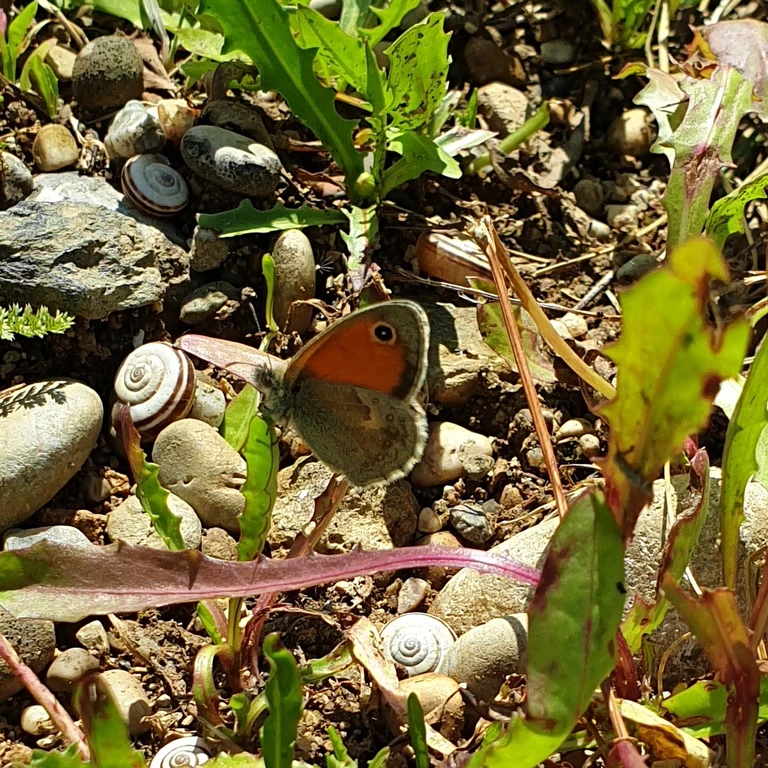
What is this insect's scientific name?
Coenonympha pamphilus
